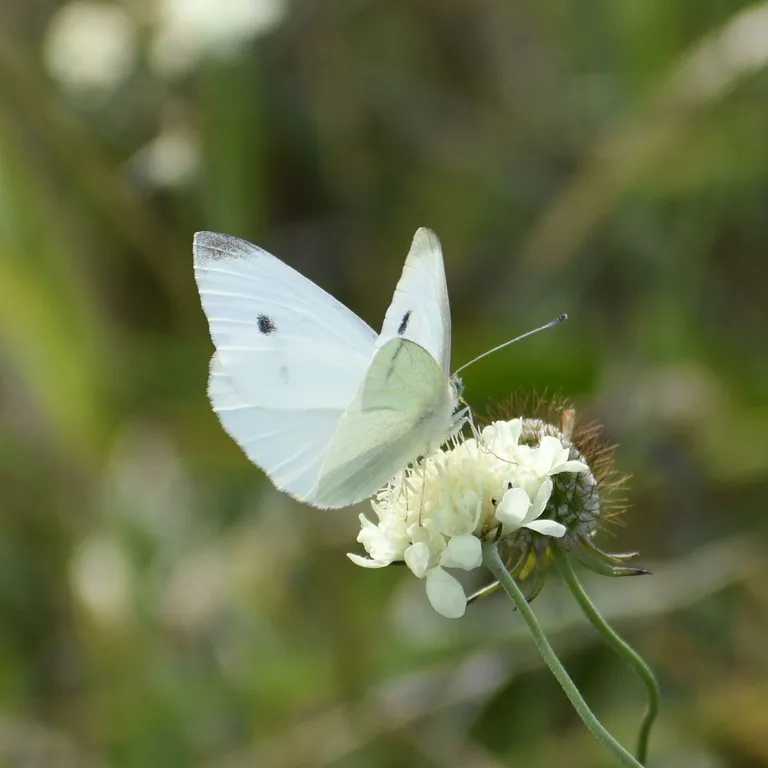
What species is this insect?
Pieris rapae
